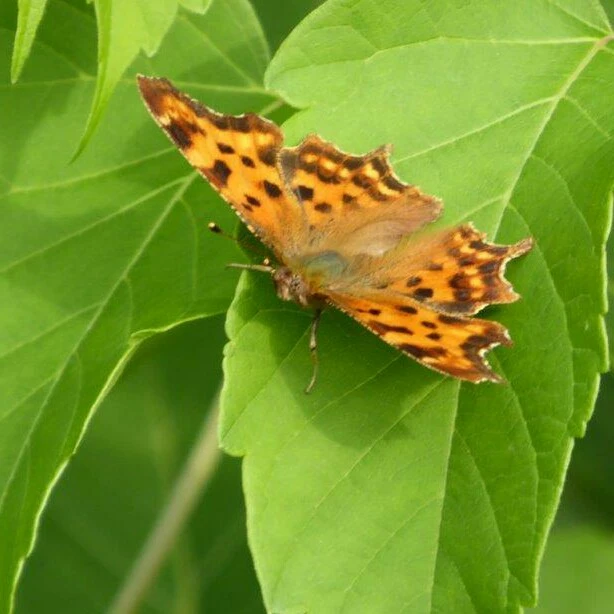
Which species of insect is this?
Polygonia c-album
